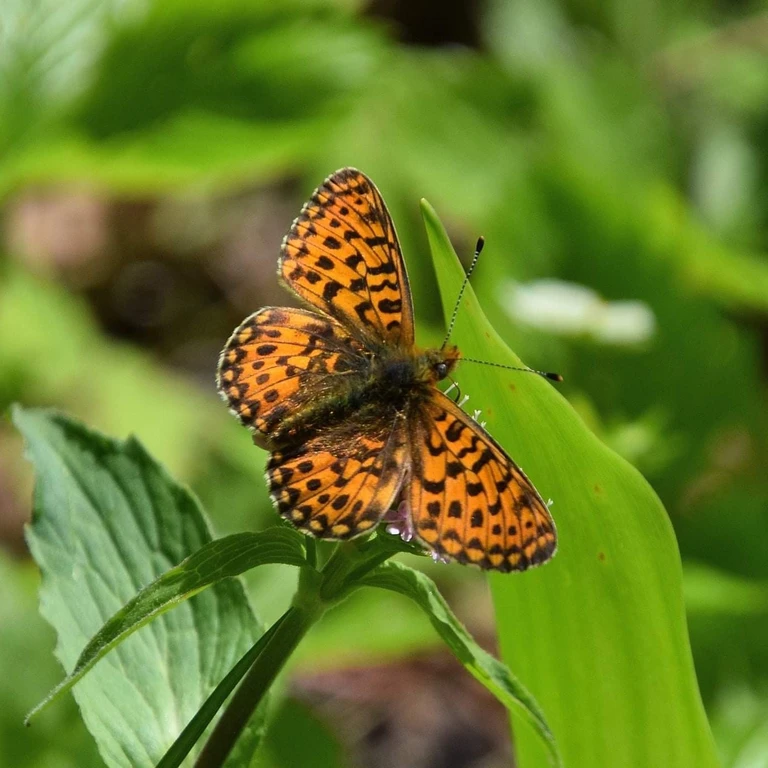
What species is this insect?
Boloria euphrosyne (also Clossiana euphrosyne)
